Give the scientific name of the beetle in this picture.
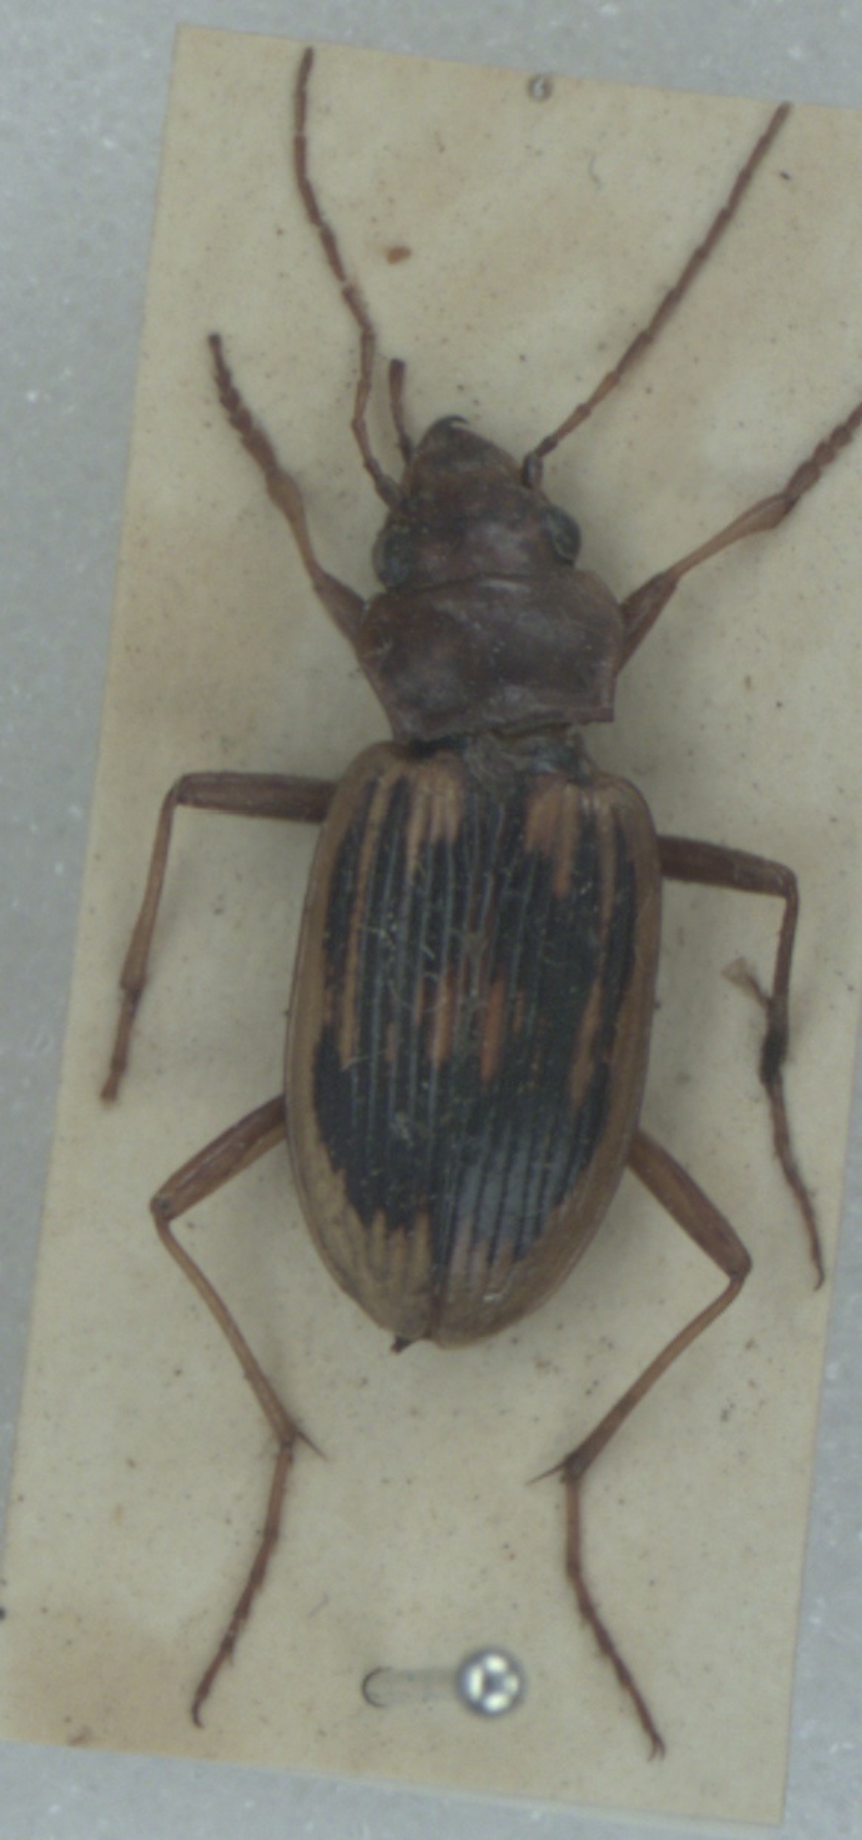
Nebria complanata
